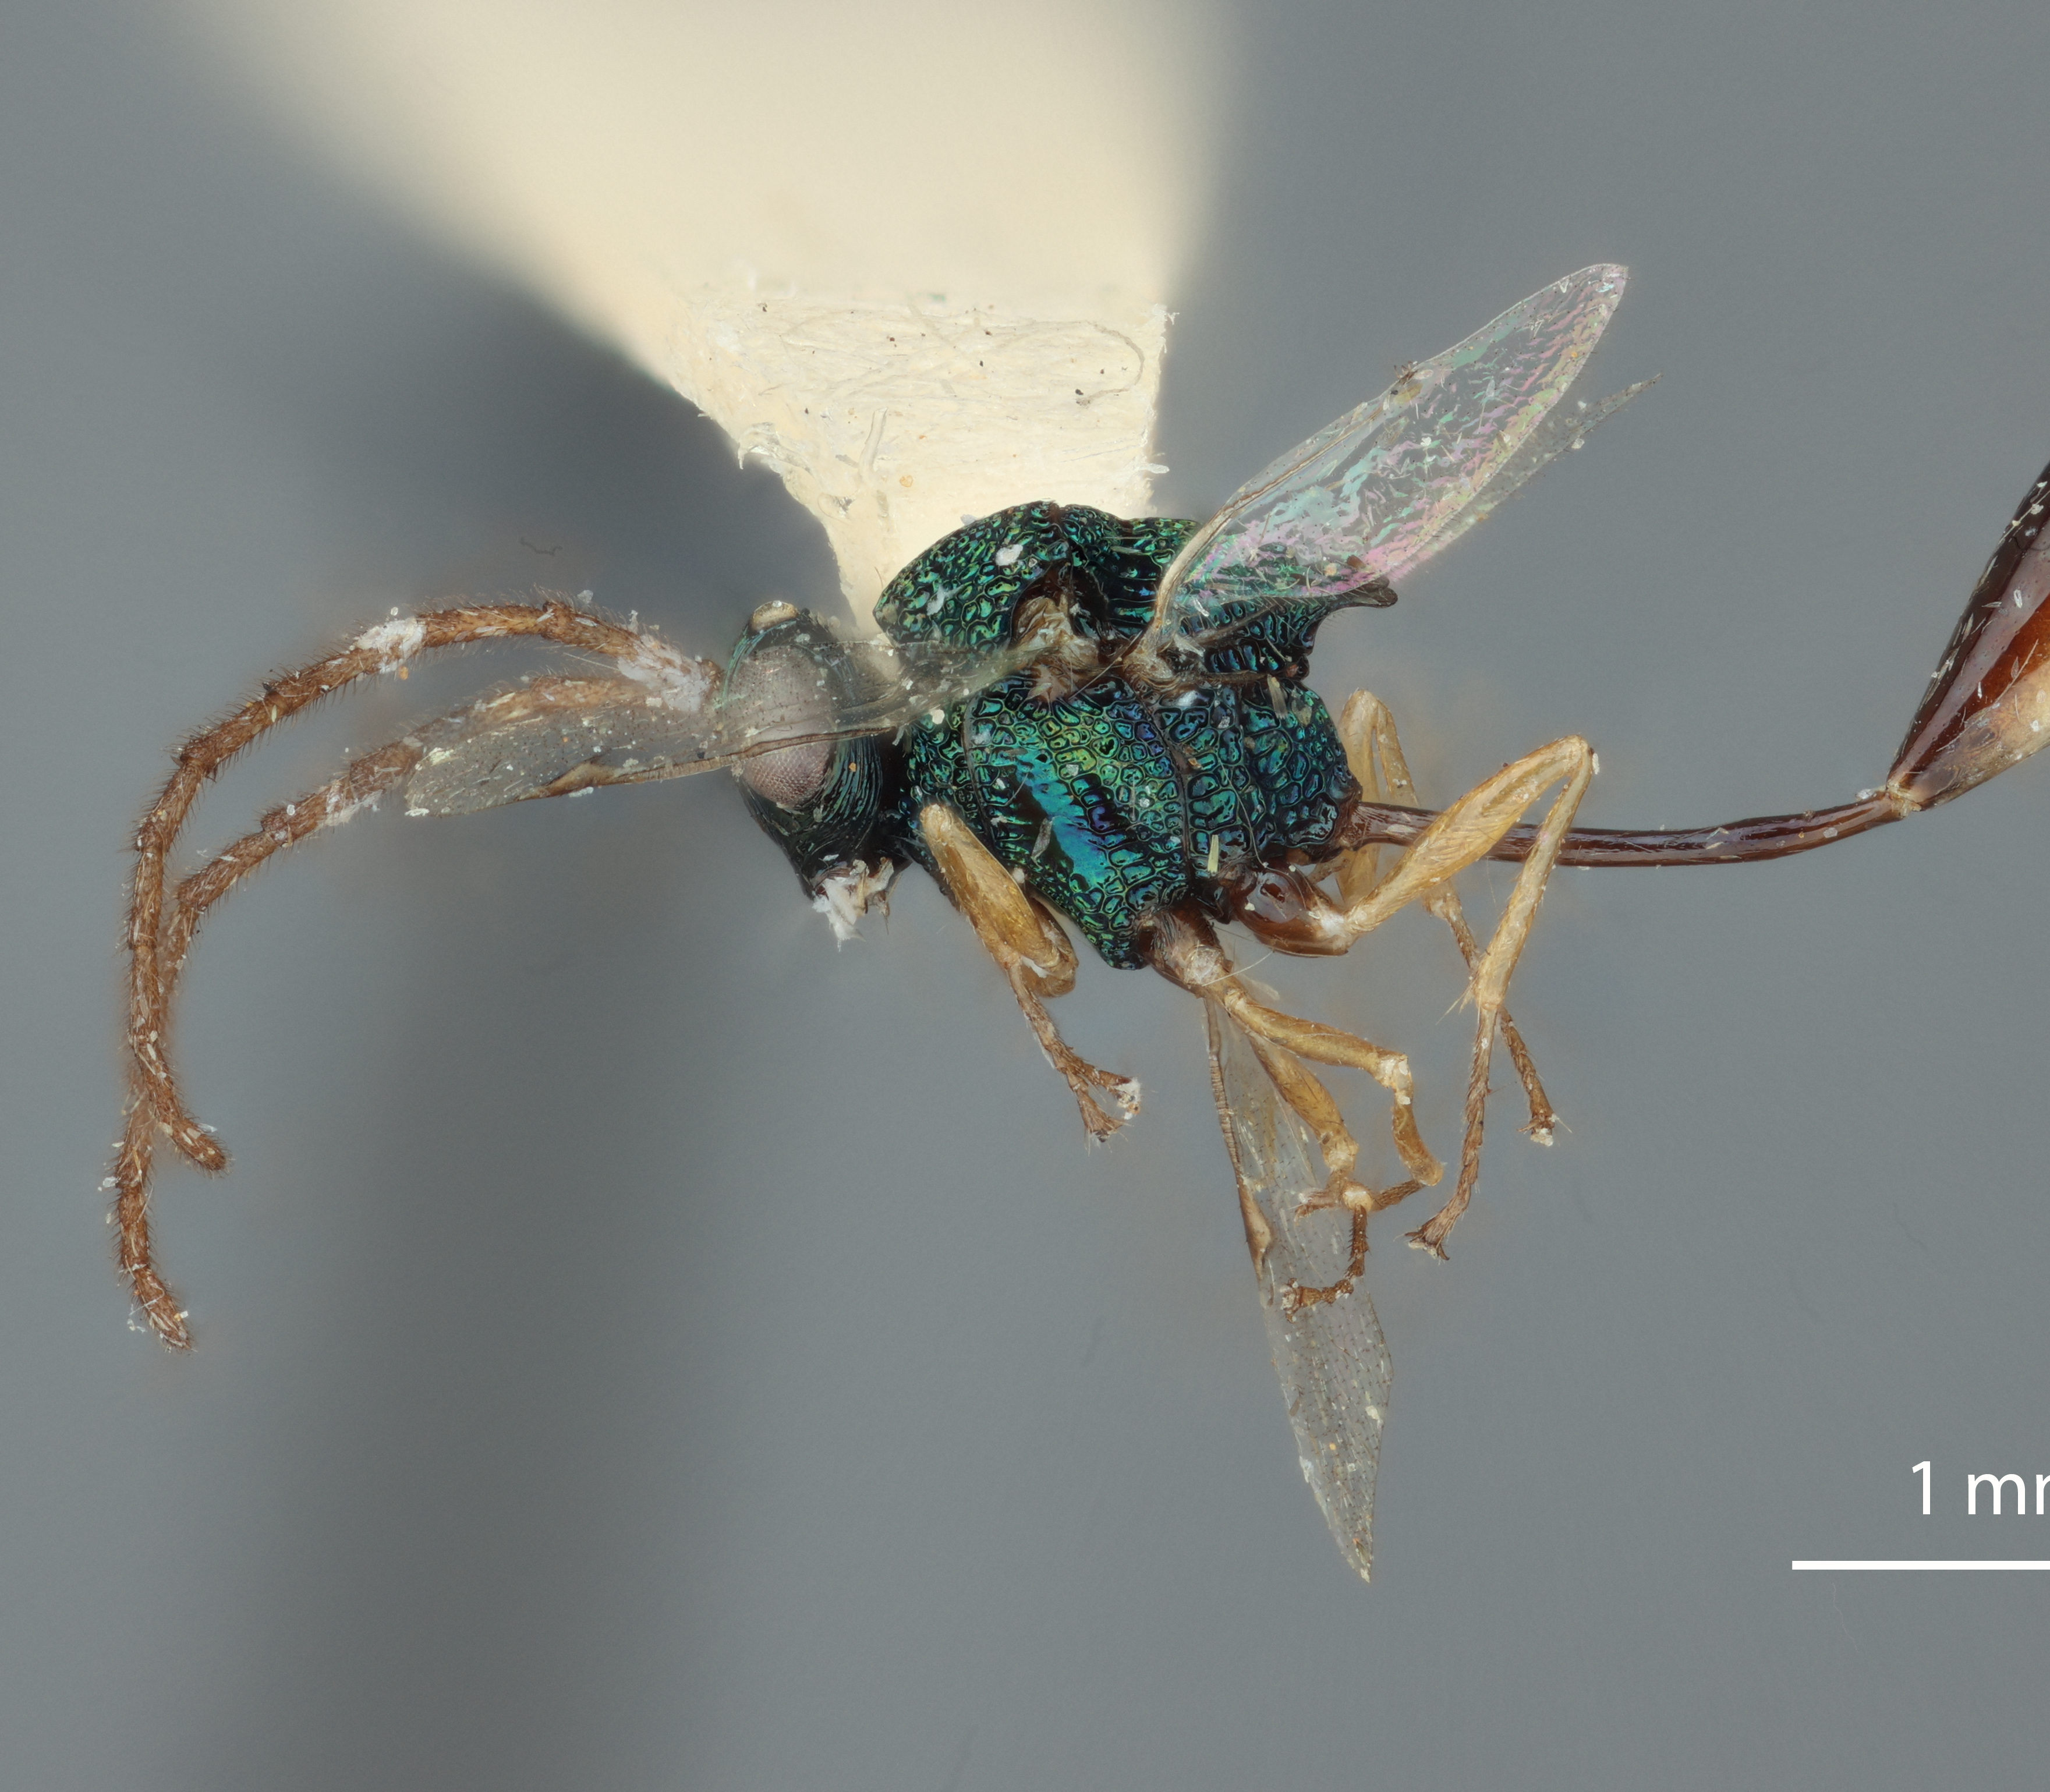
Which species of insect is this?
Stilbula carolinensis
